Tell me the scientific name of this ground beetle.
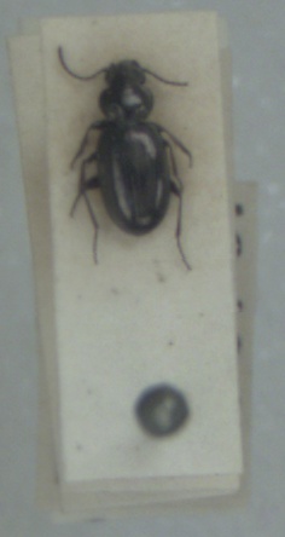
Bembidion nigricorne
